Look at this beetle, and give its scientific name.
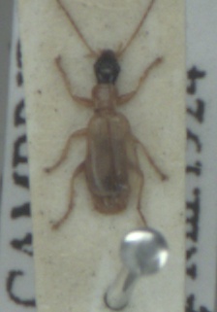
Demetrias monostigma
